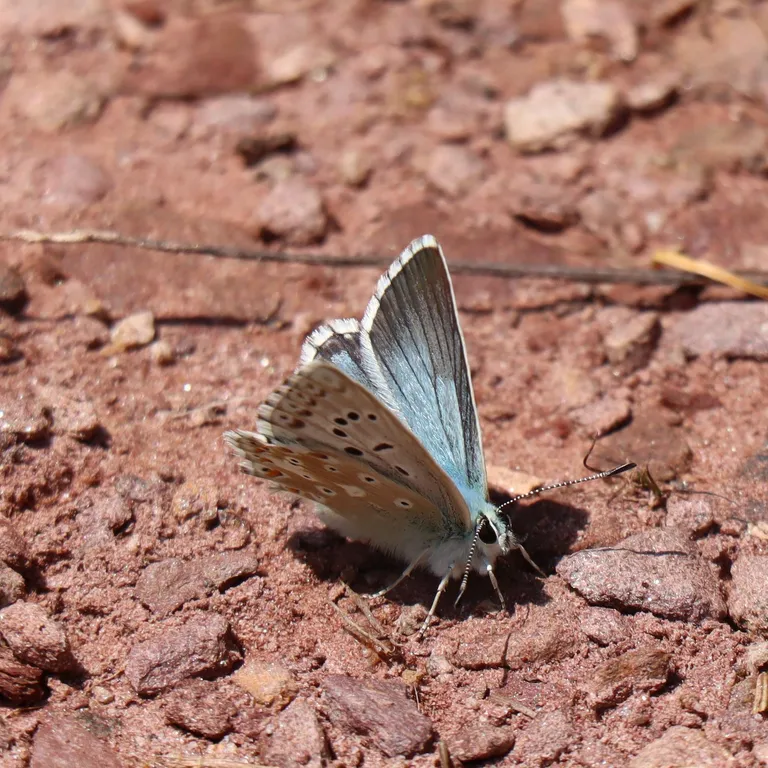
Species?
Lysandra coridon
